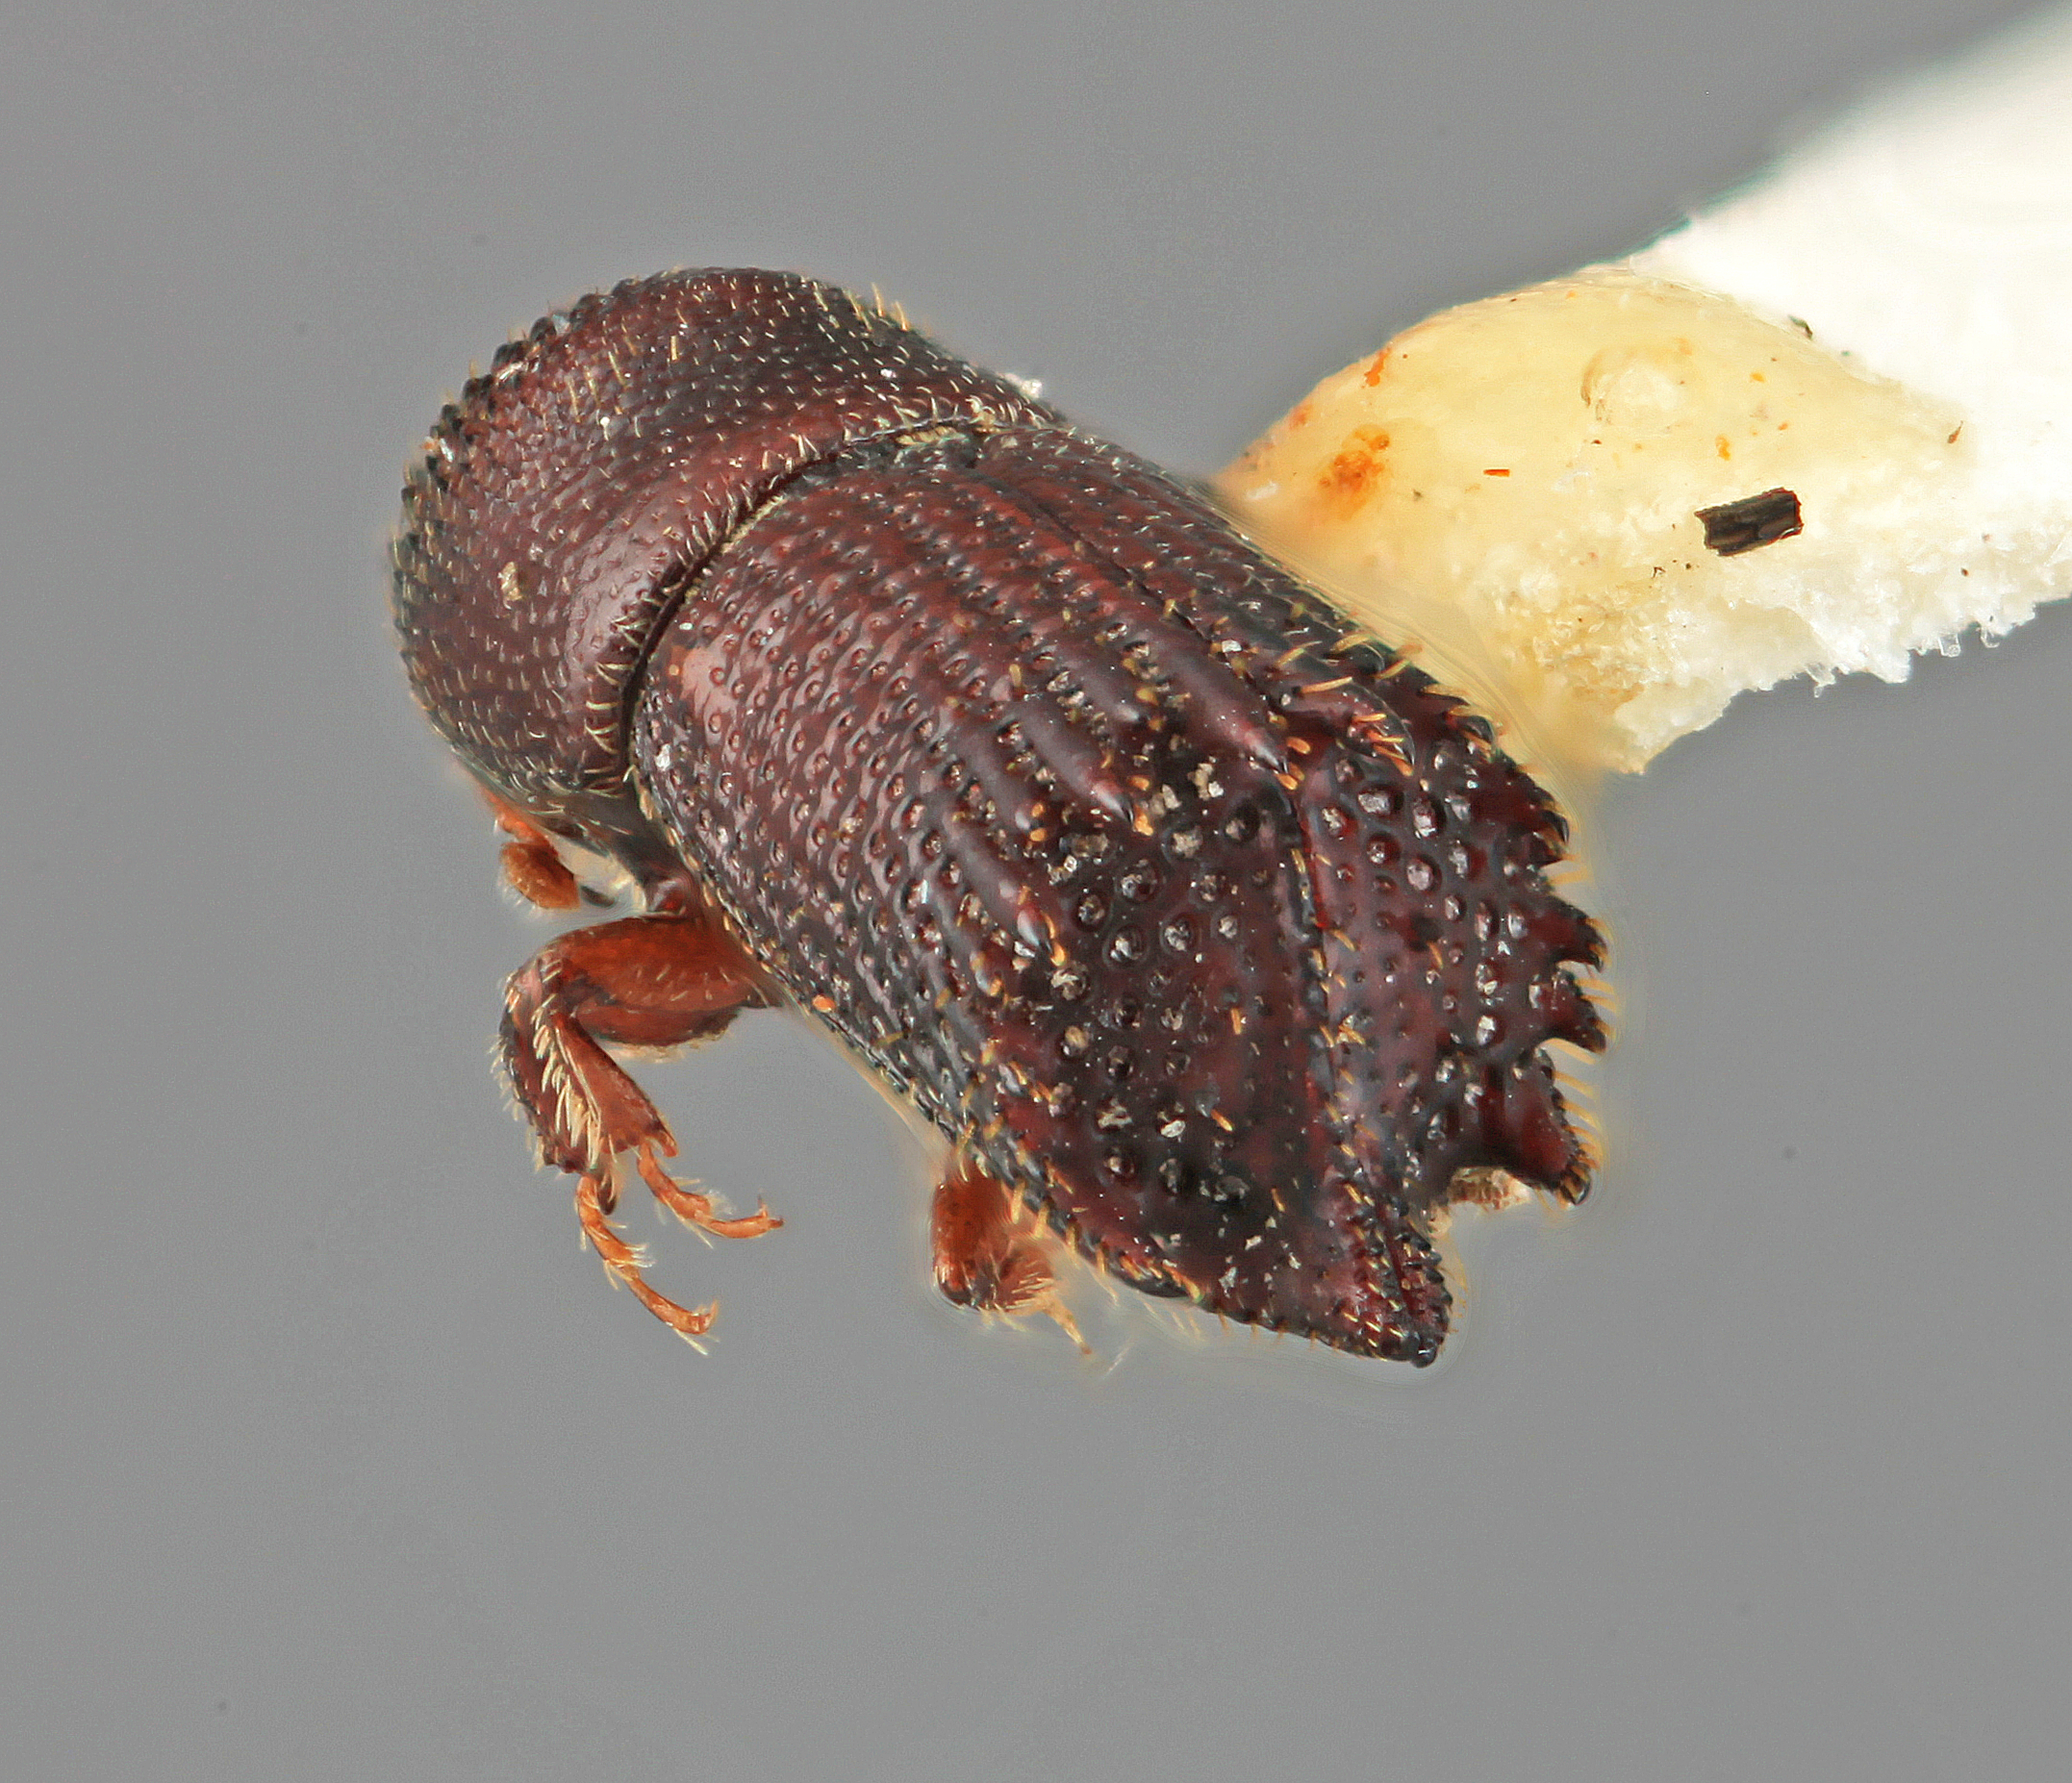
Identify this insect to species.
Hylocurus disparilis
